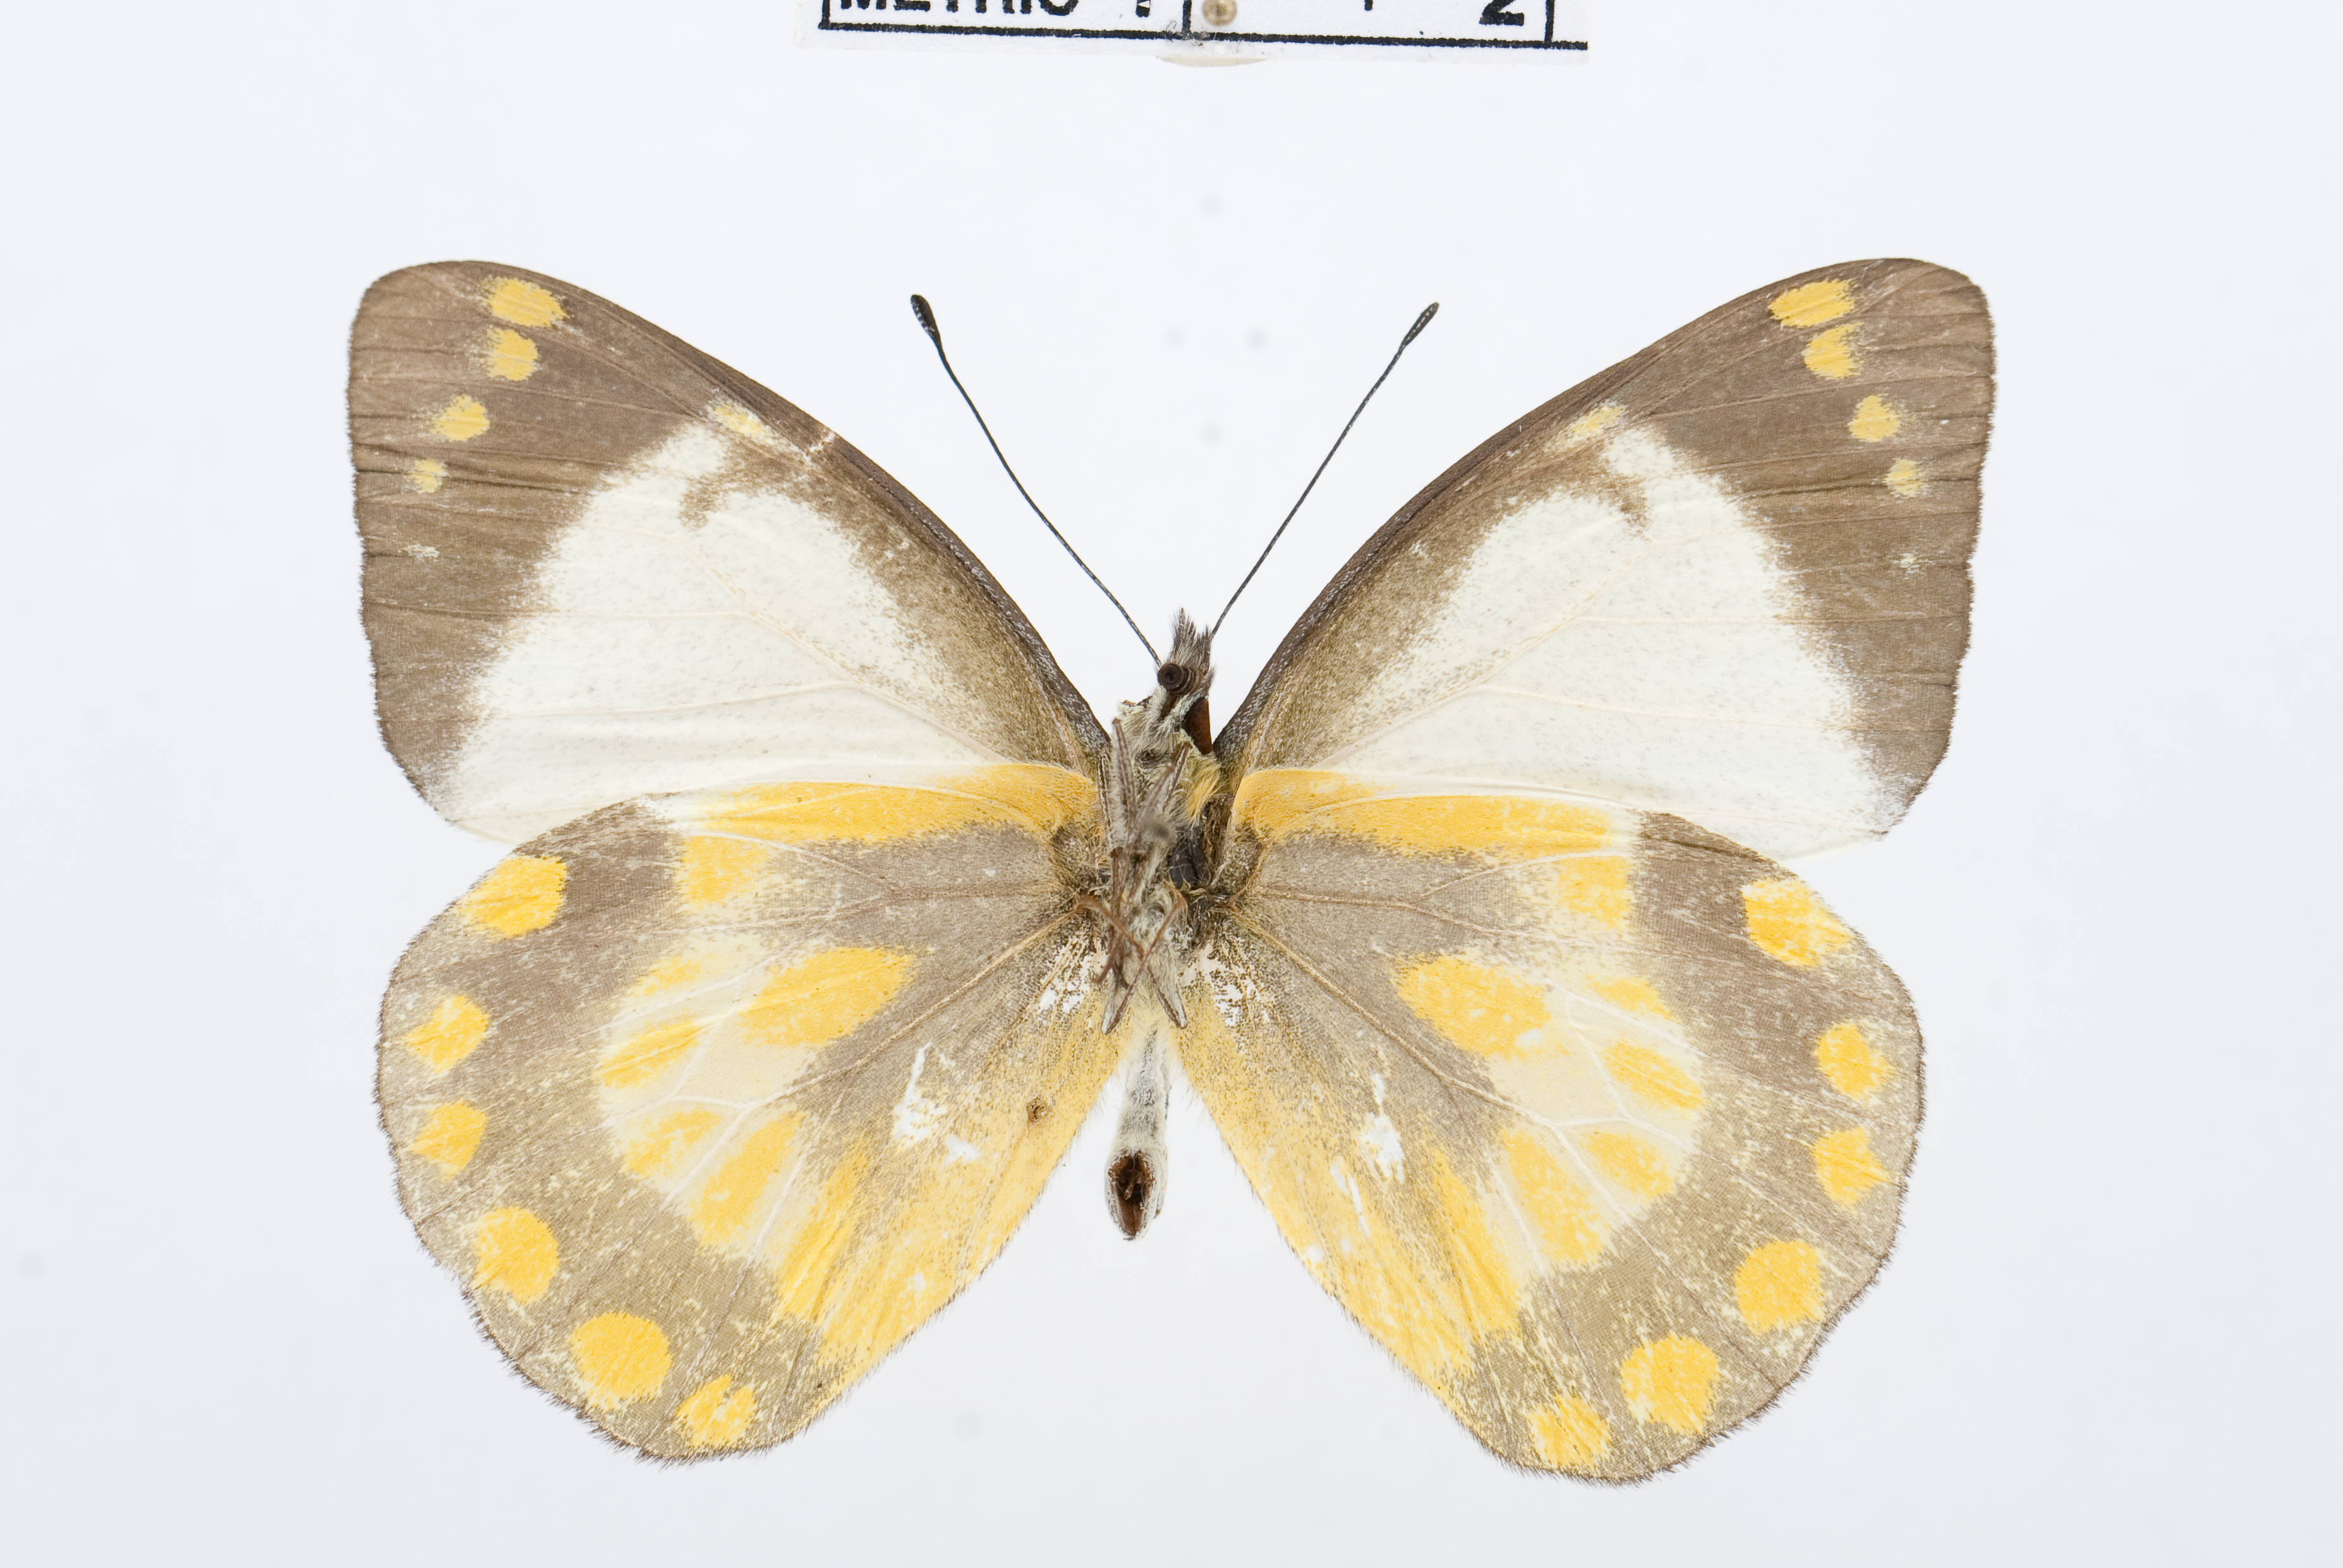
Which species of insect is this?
Delias geraldina
